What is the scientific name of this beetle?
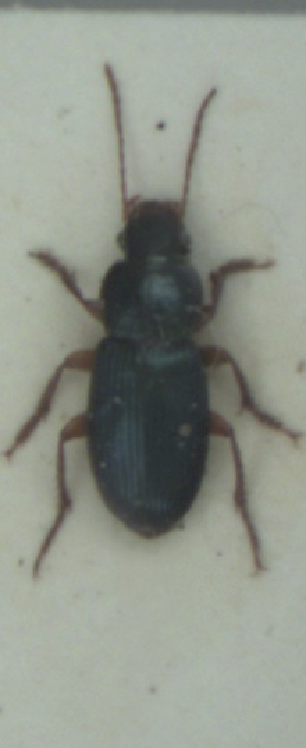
Ophonus azureus
